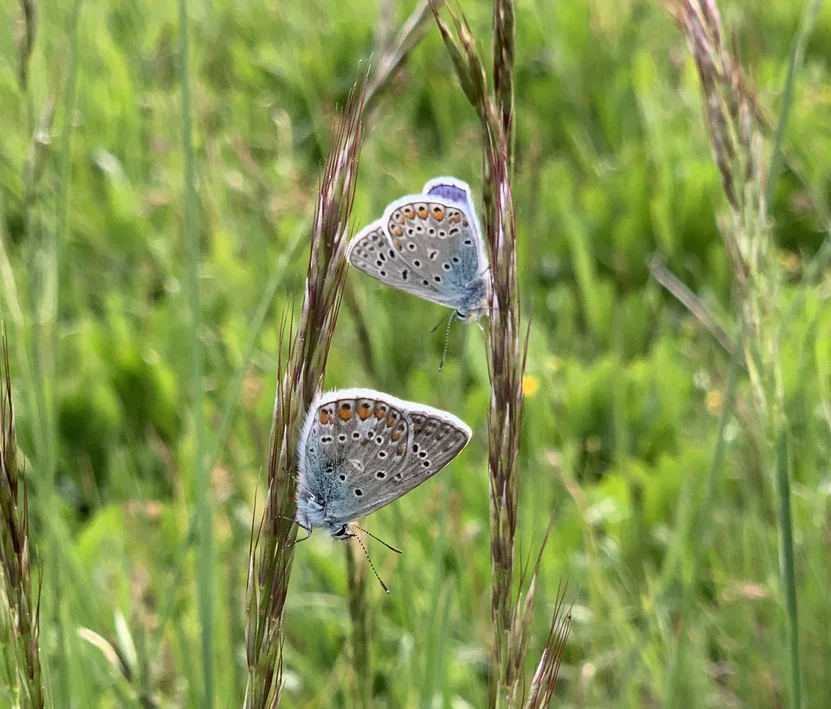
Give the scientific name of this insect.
Polyommatus icarus
